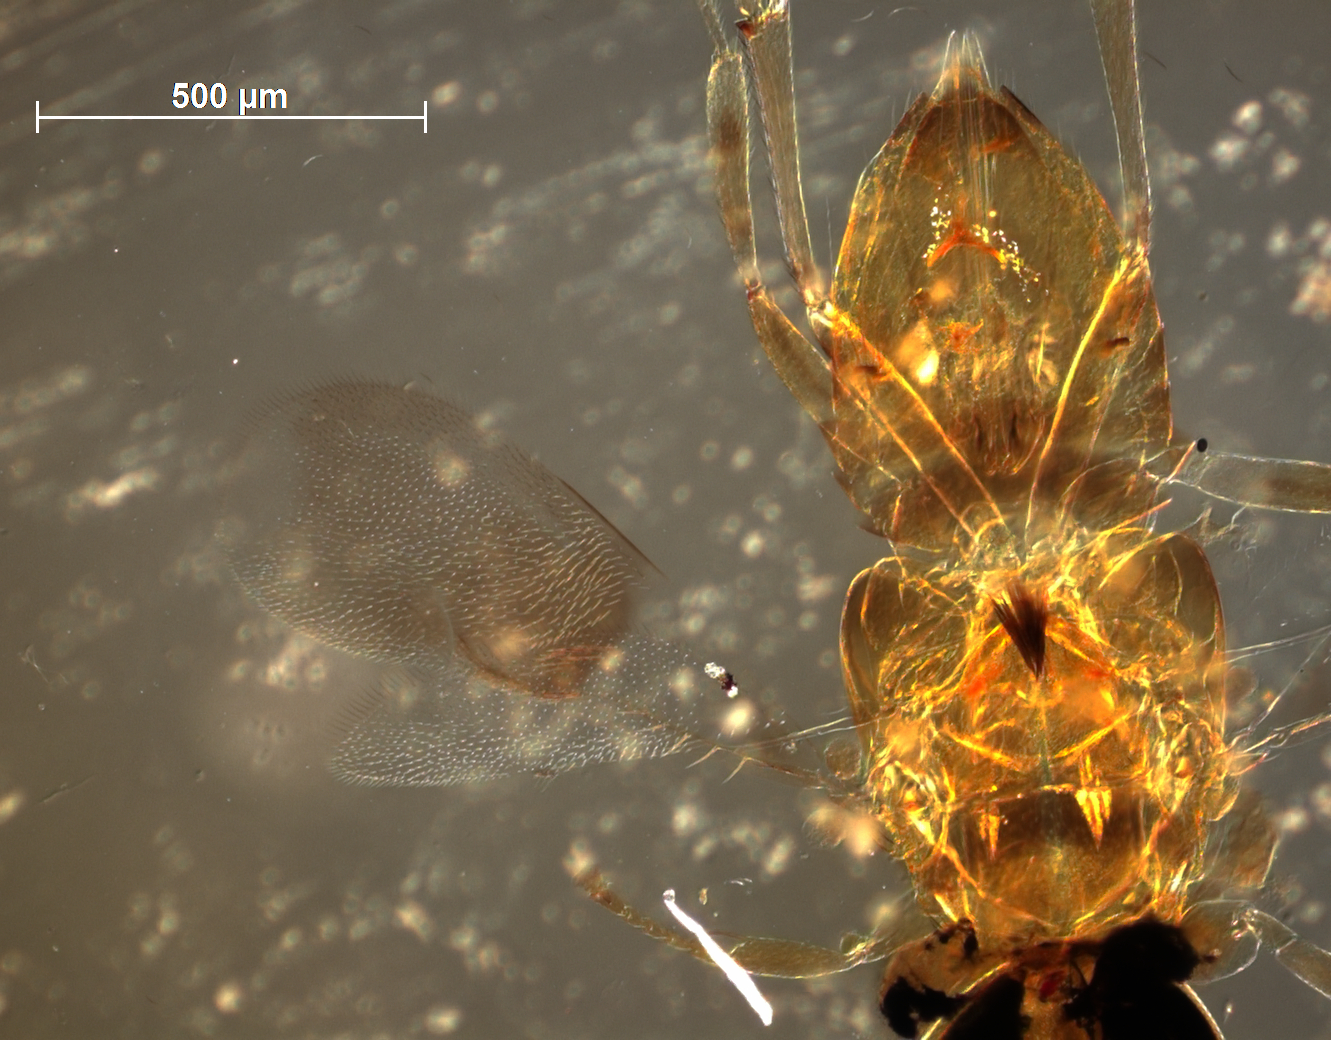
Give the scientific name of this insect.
Cheiloneurus pulvinariae
